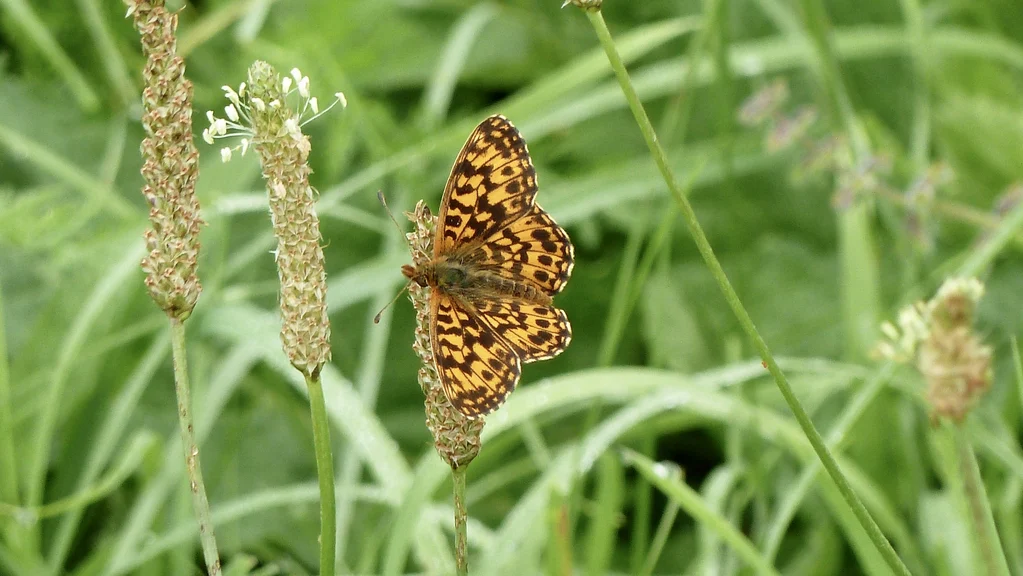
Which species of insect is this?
Boloria dia
